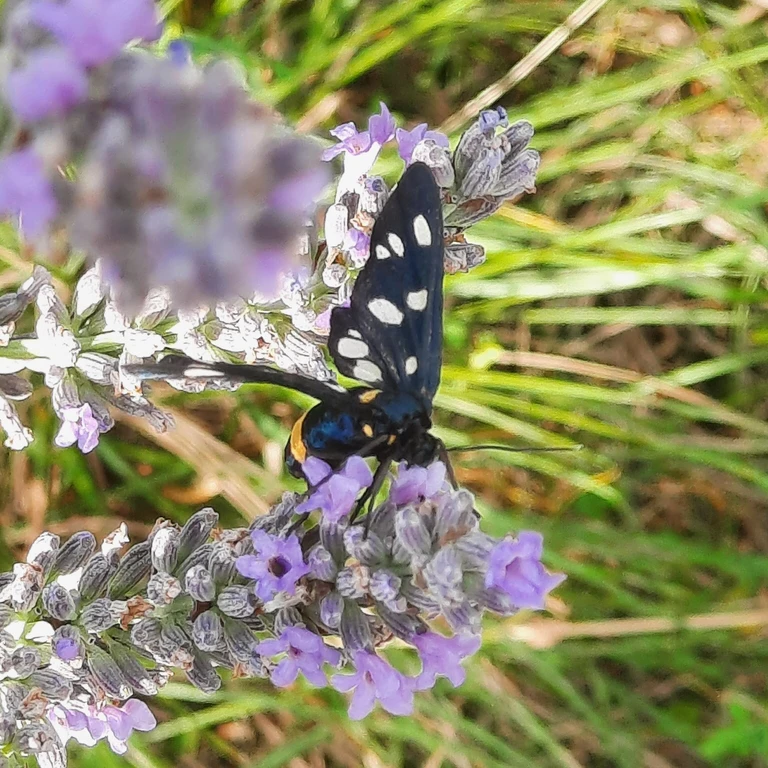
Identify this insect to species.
Amata phegea
